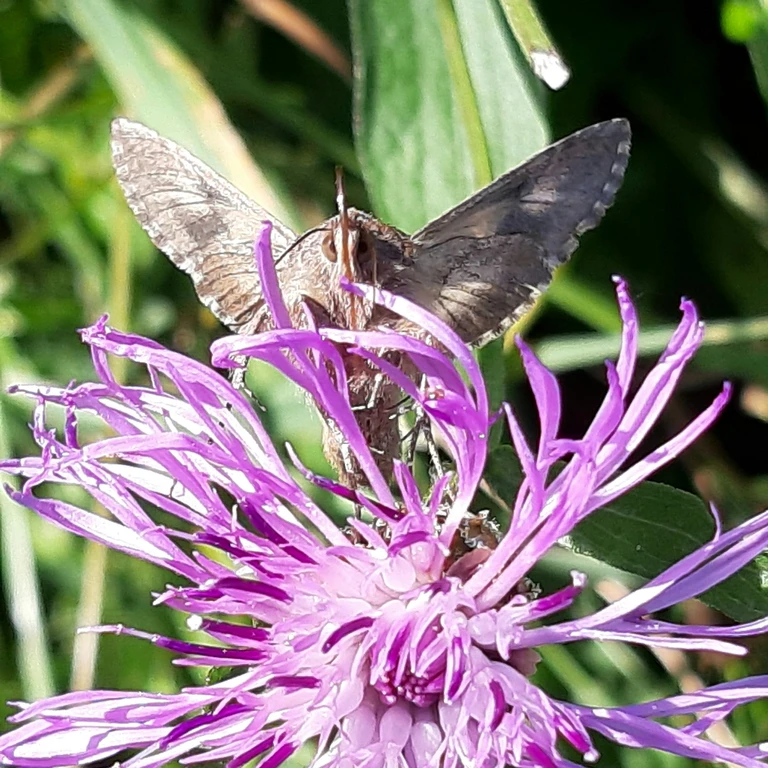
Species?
Autographa gamma
